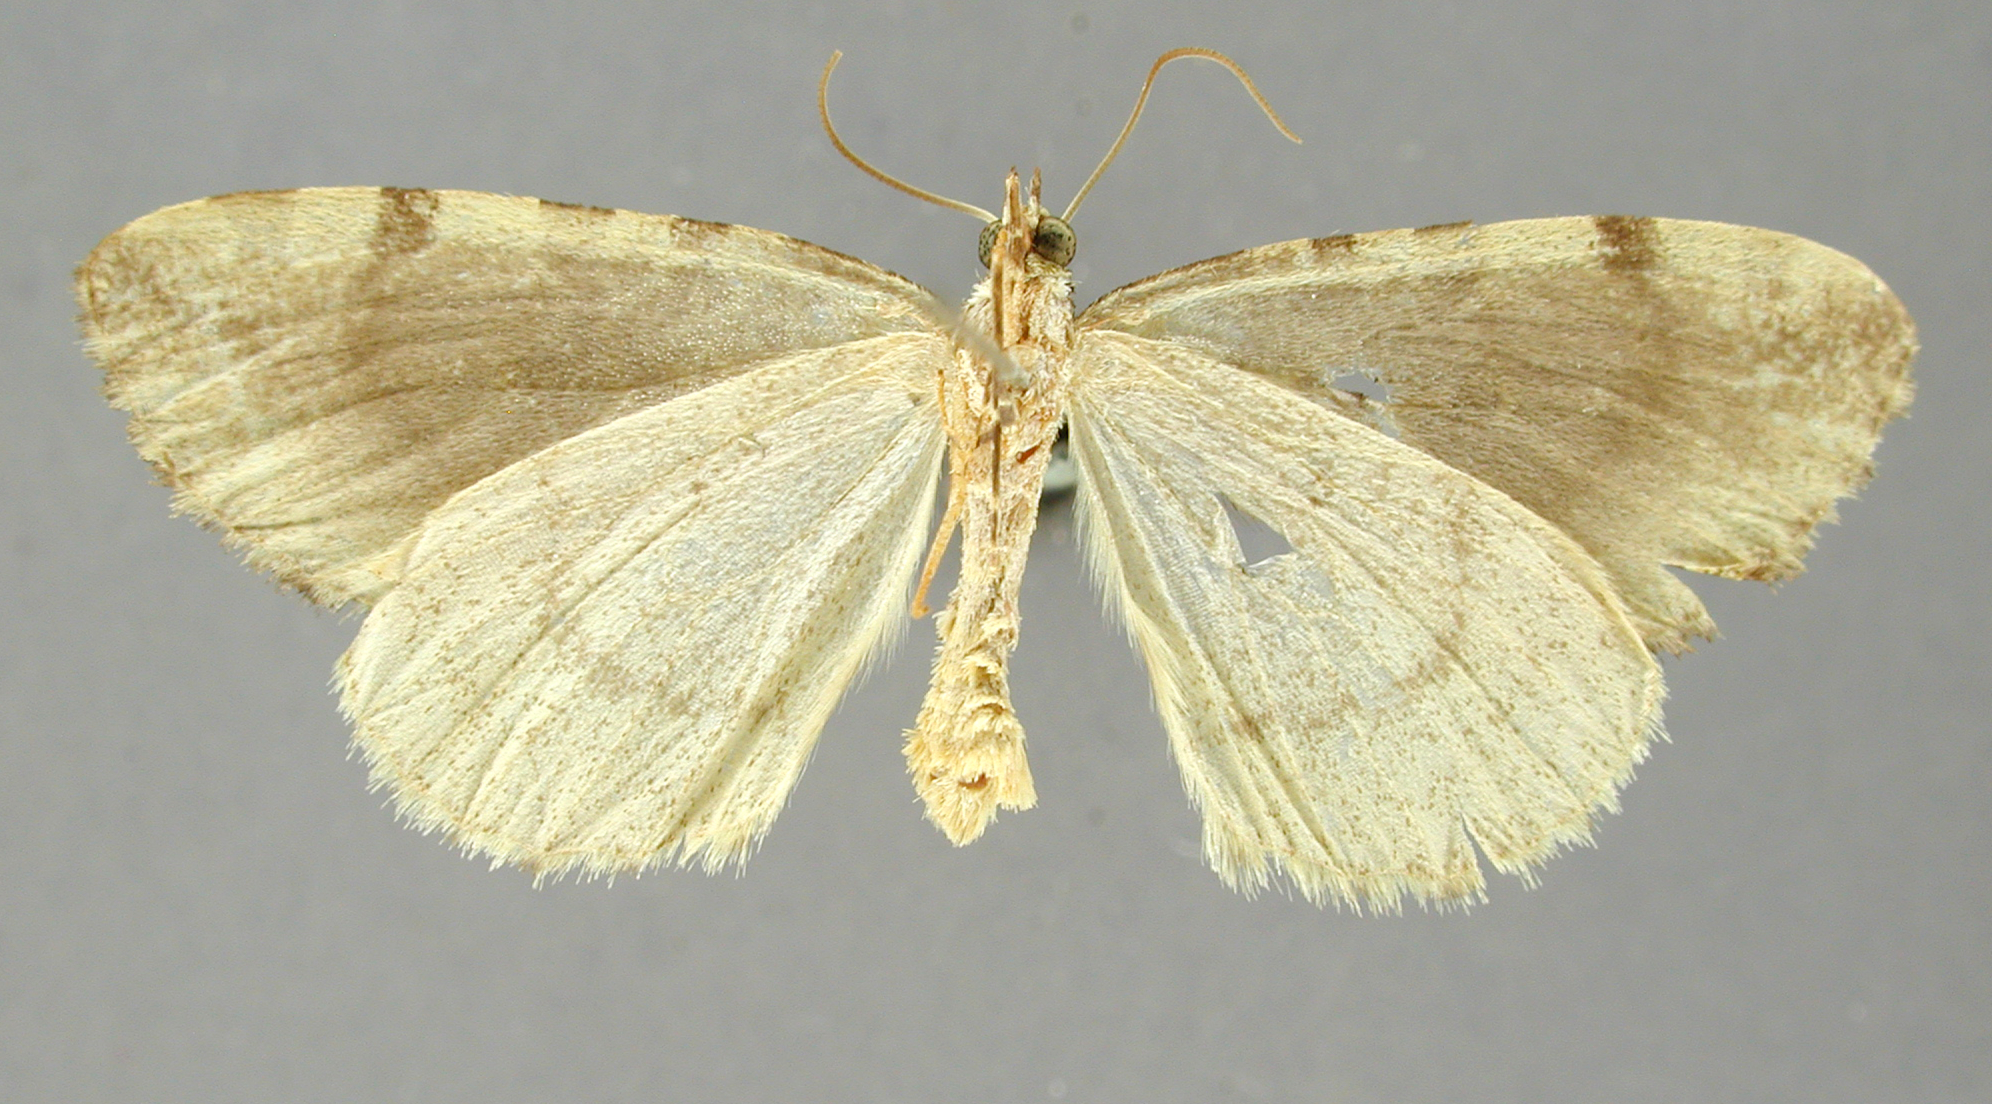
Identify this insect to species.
Hydriomena midaria
